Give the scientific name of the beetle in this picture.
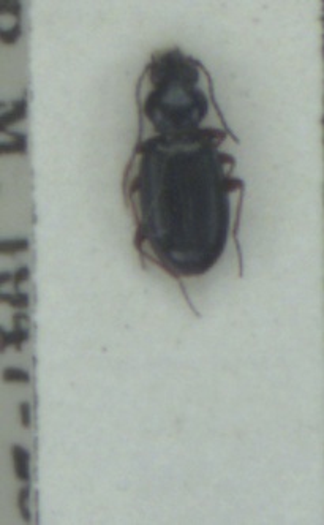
Bembidion properans
